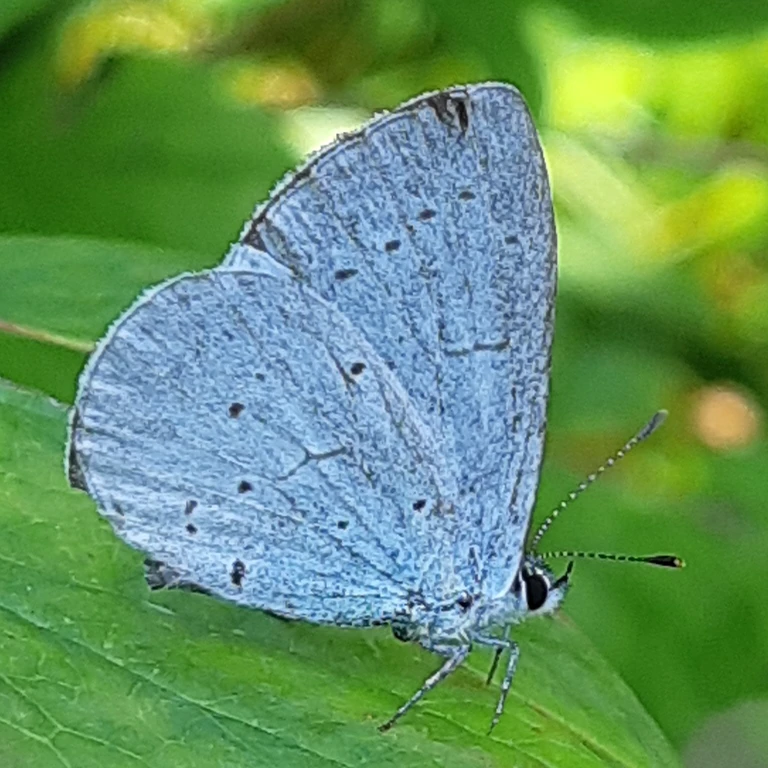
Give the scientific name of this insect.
Celastrina argiolus
